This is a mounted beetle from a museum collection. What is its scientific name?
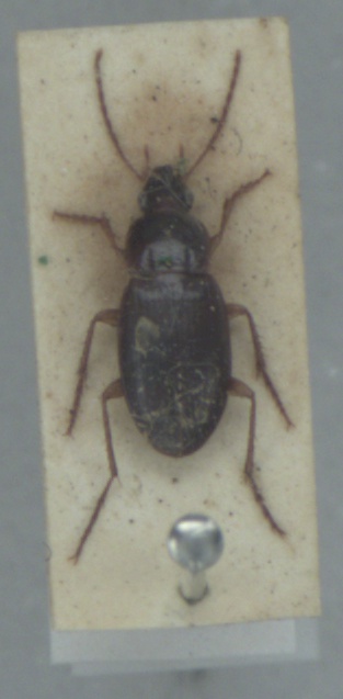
Calathus mollis
